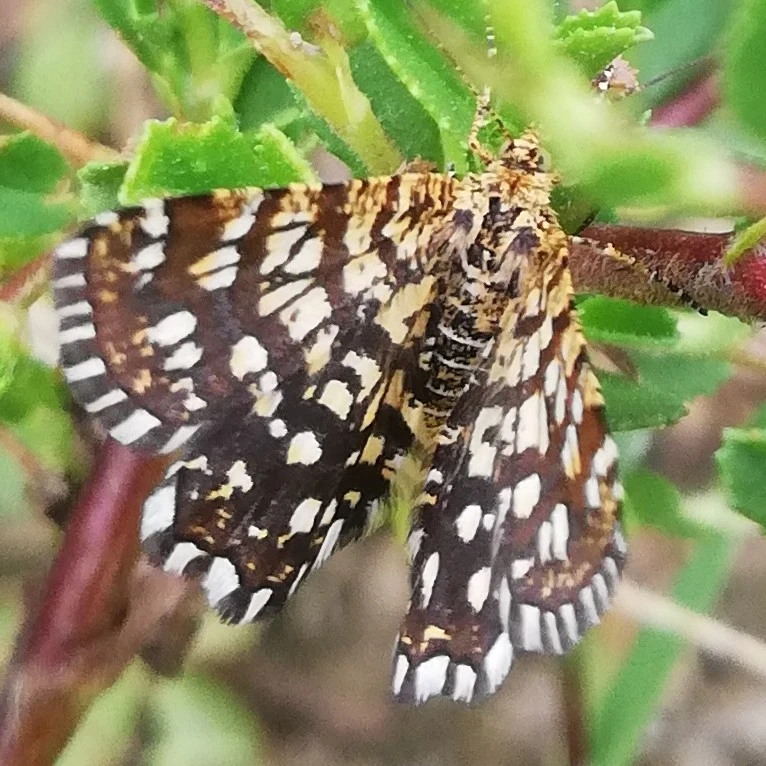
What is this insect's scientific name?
Chiasmia clathrata
